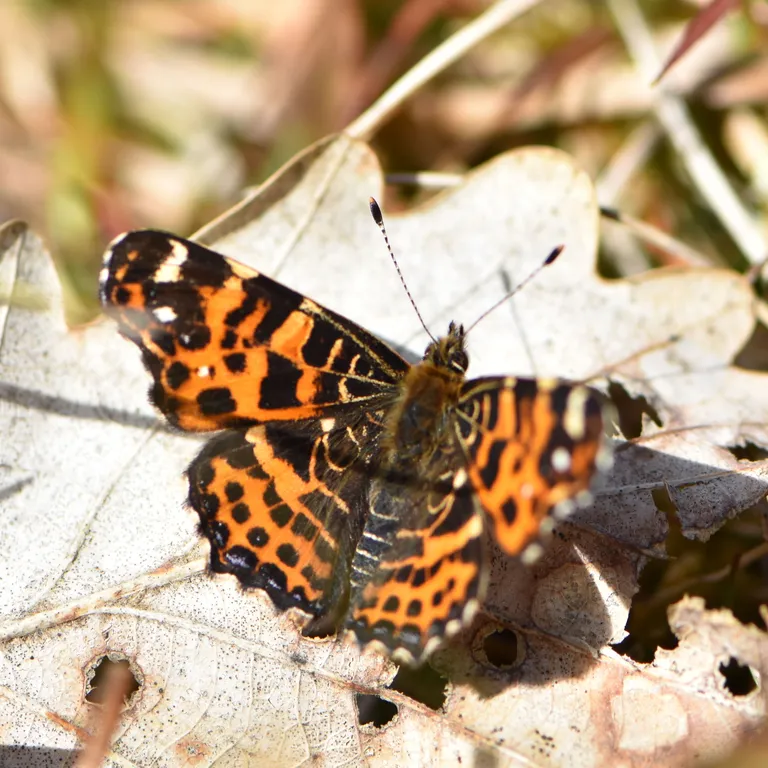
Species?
Araschnia levana
